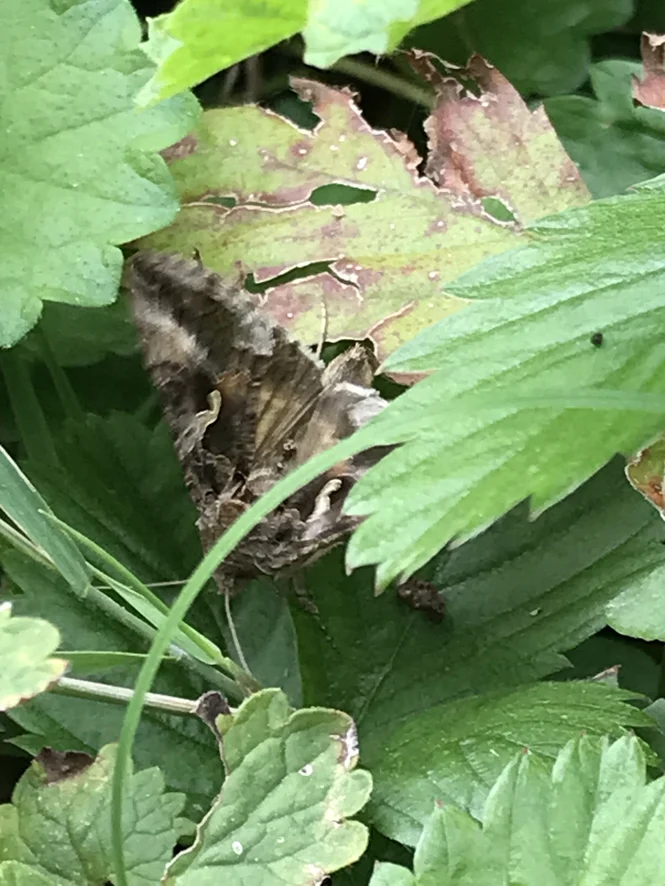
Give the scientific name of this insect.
Autographa gamma
